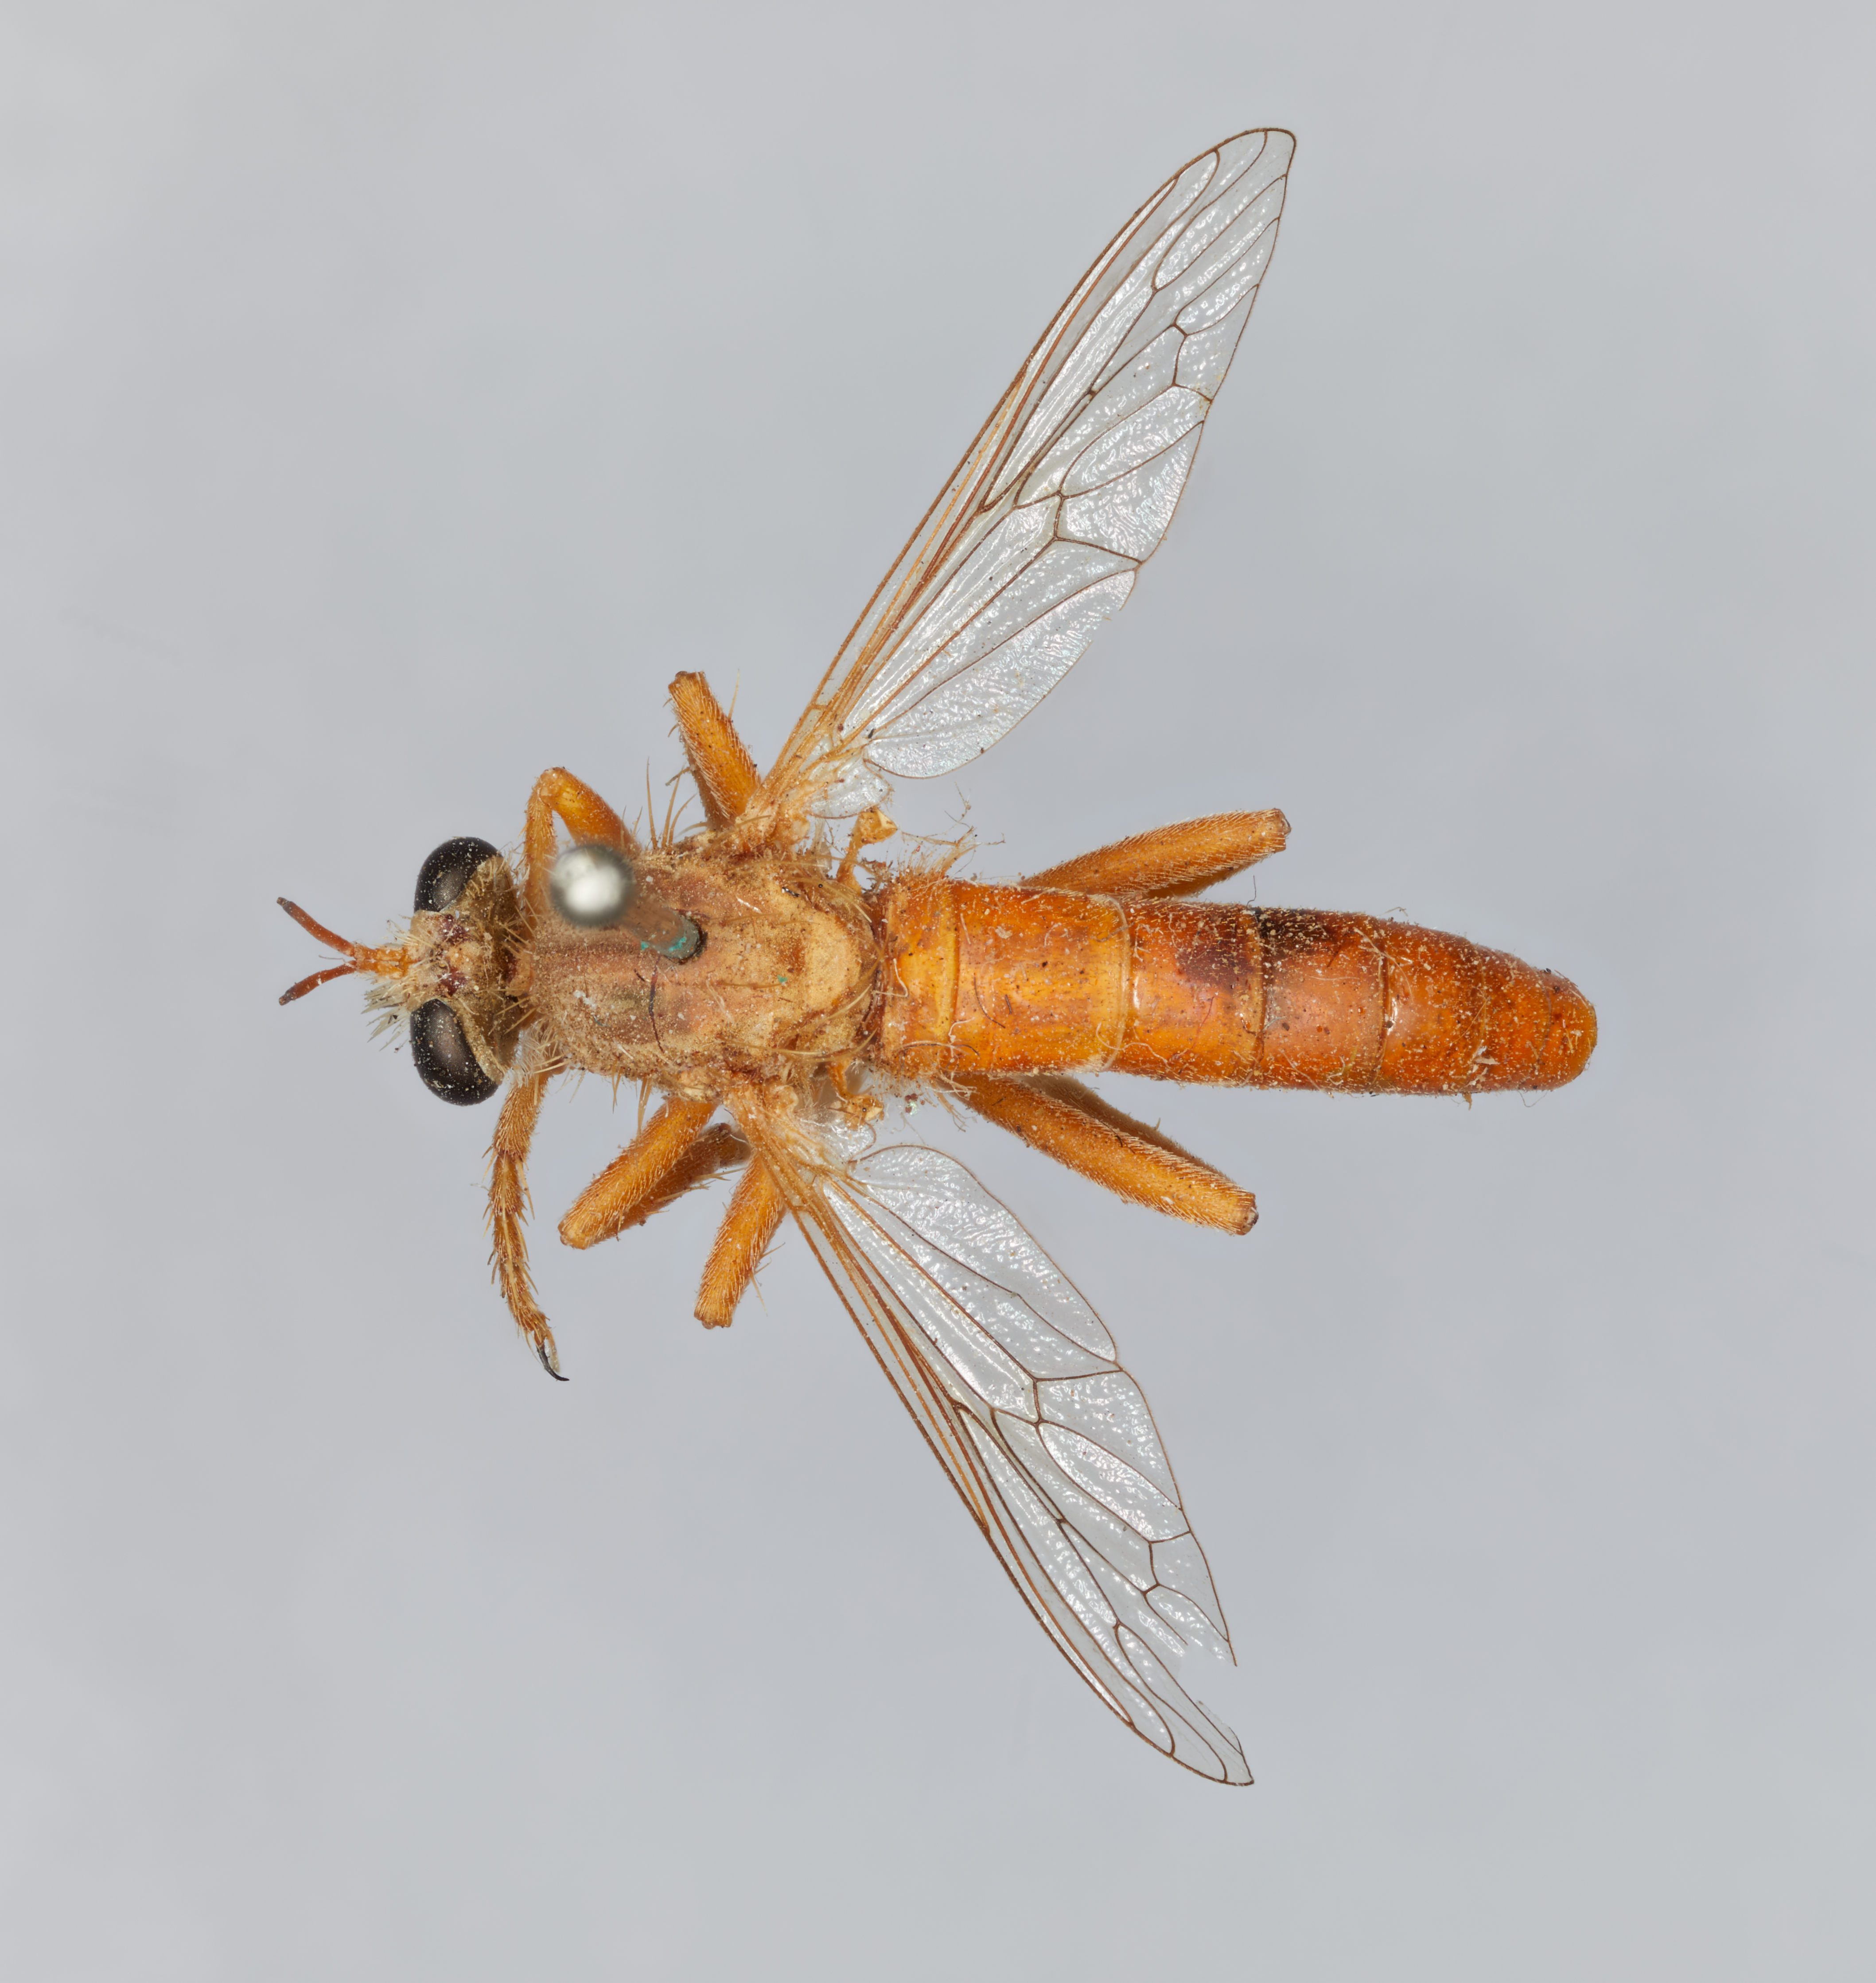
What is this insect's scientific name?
Saropogon hyalinus
